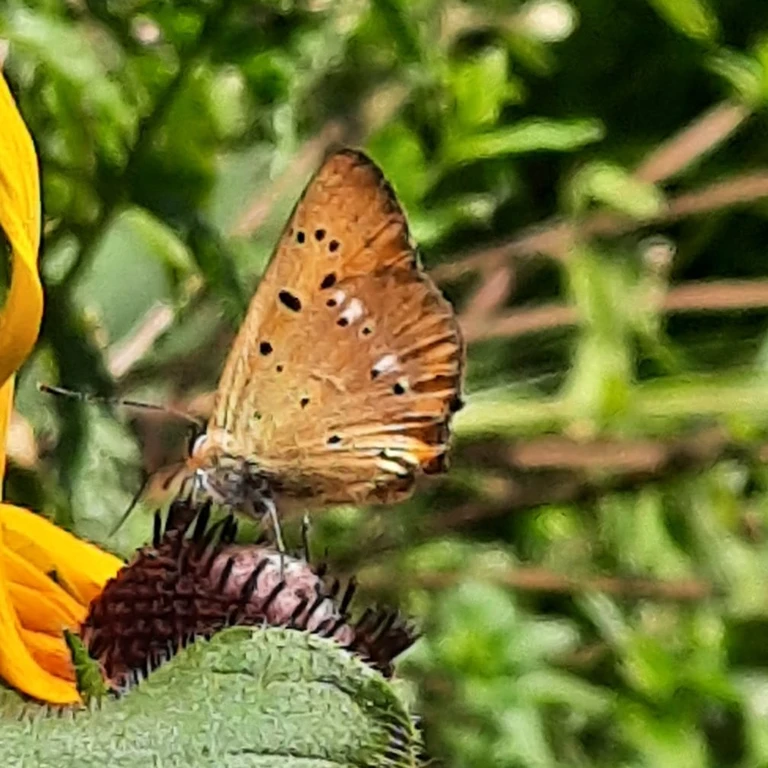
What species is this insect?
Lycaena virgaureae
